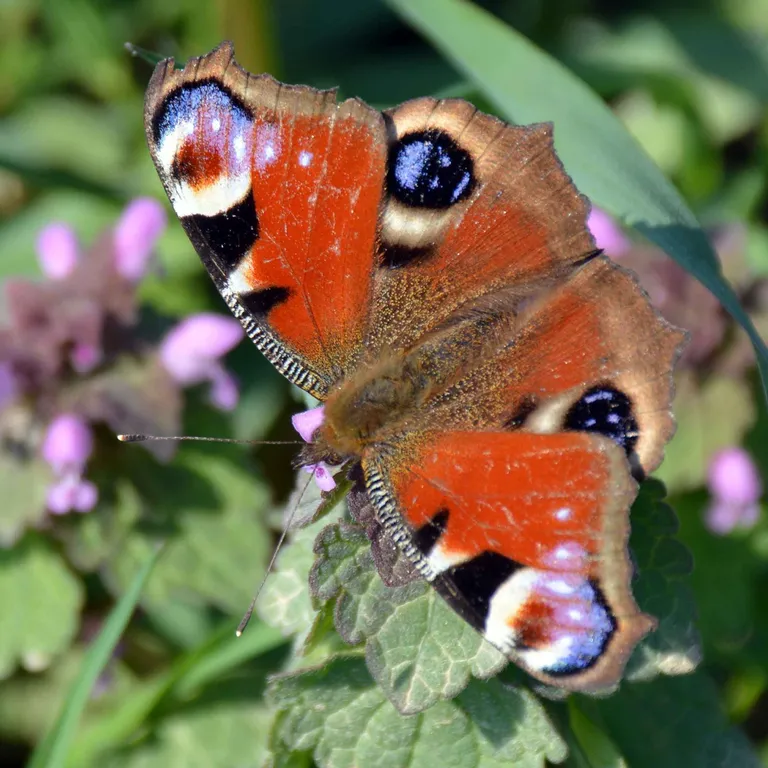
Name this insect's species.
Aglais io
